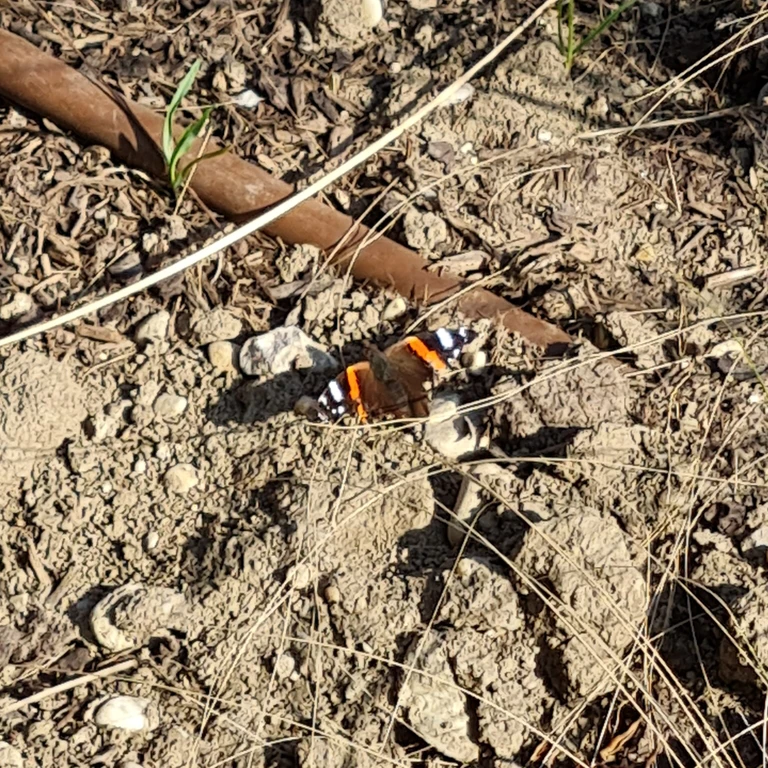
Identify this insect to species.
Vanessa atalanta
